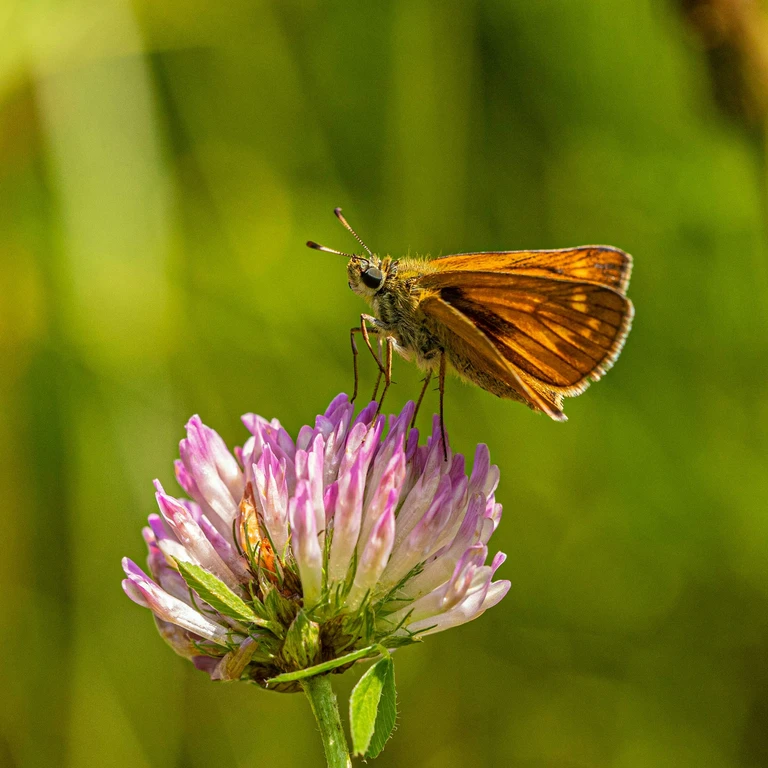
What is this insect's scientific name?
Ochlodes sylvanus (also Ochlodes venata)
